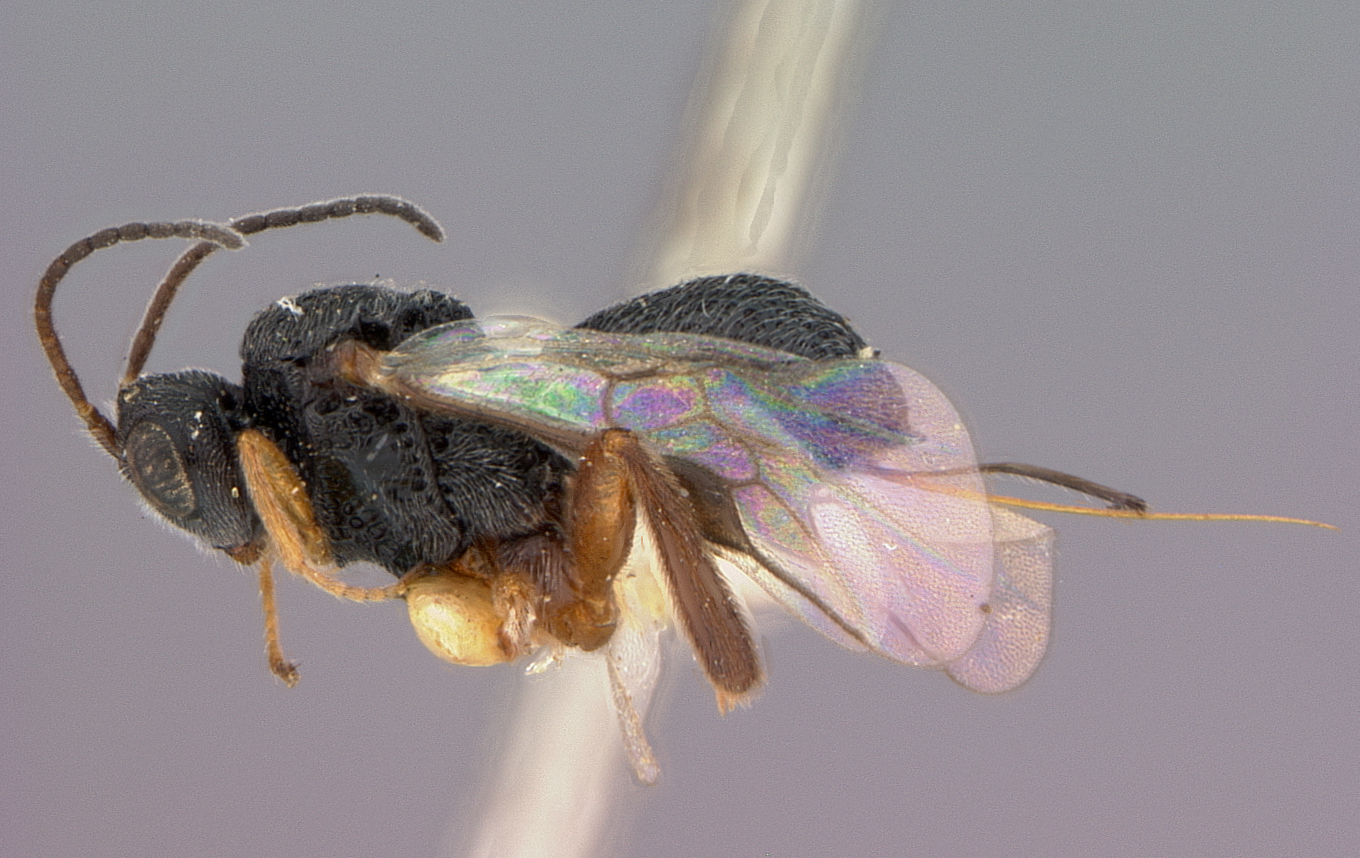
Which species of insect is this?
Urosigalphus schwarzi
